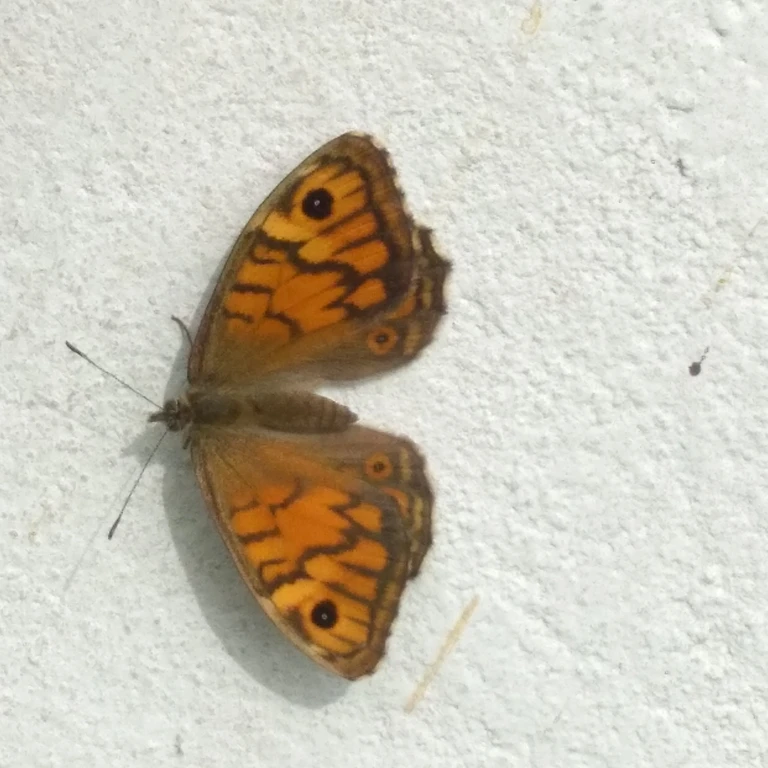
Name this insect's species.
Lasiommata megera (also Pararge megera)
